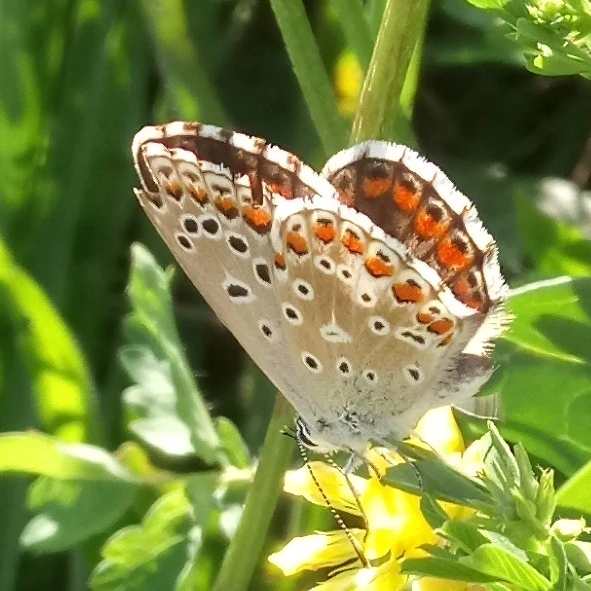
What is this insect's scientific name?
Lysandra bellargus
